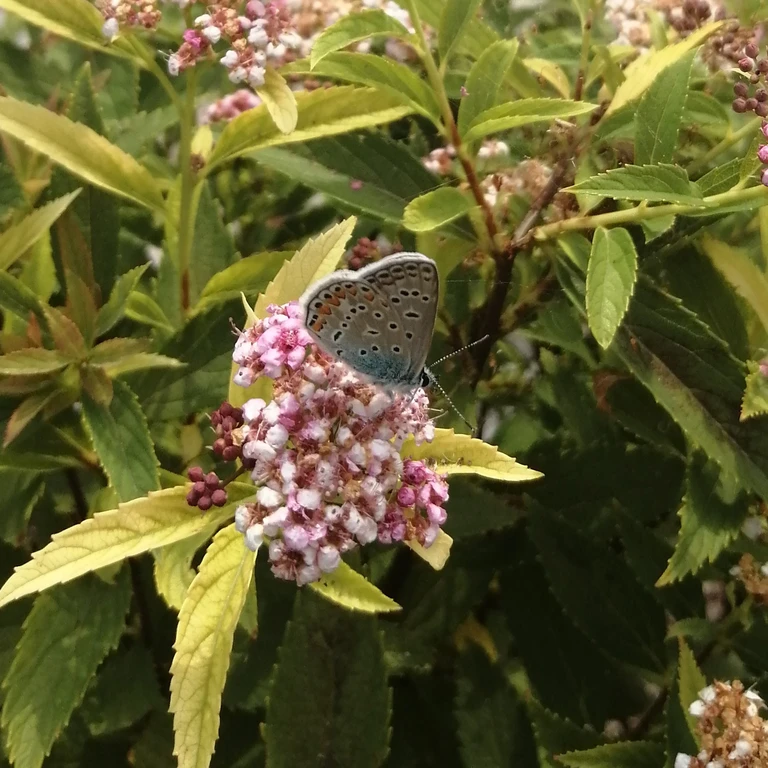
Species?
Polyommatus icarus
